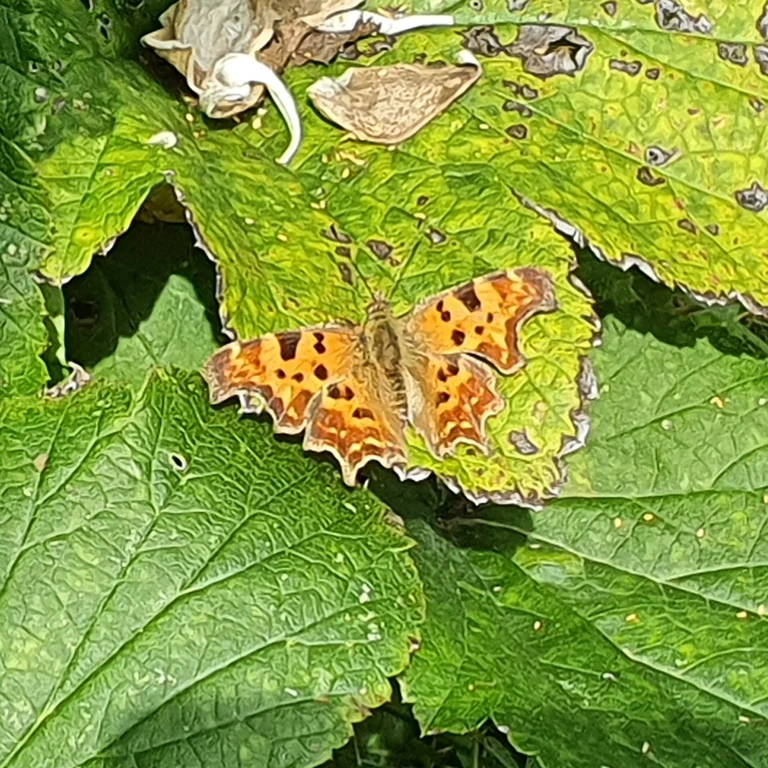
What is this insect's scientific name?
Polygonia c-album
